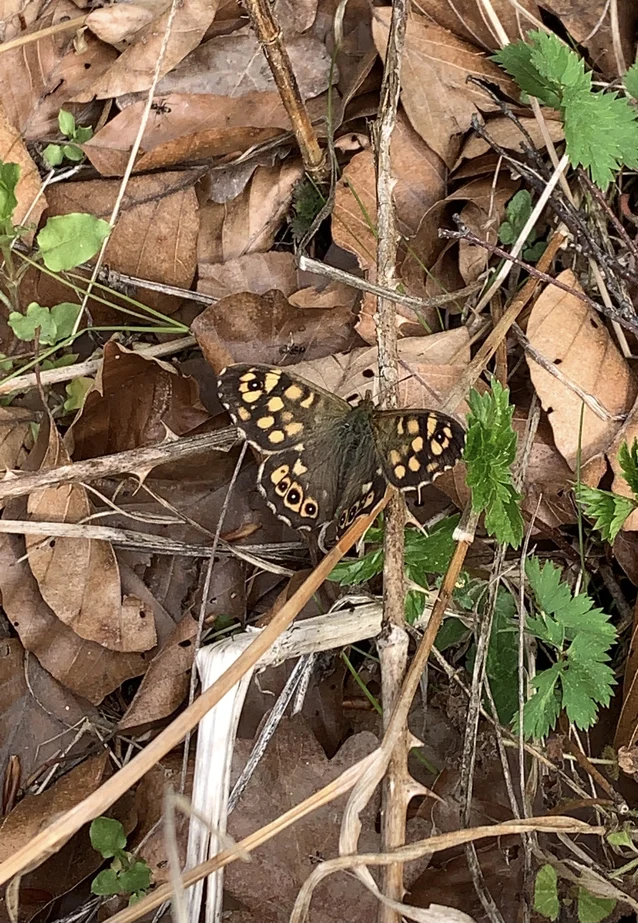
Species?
Pararge aegeria
